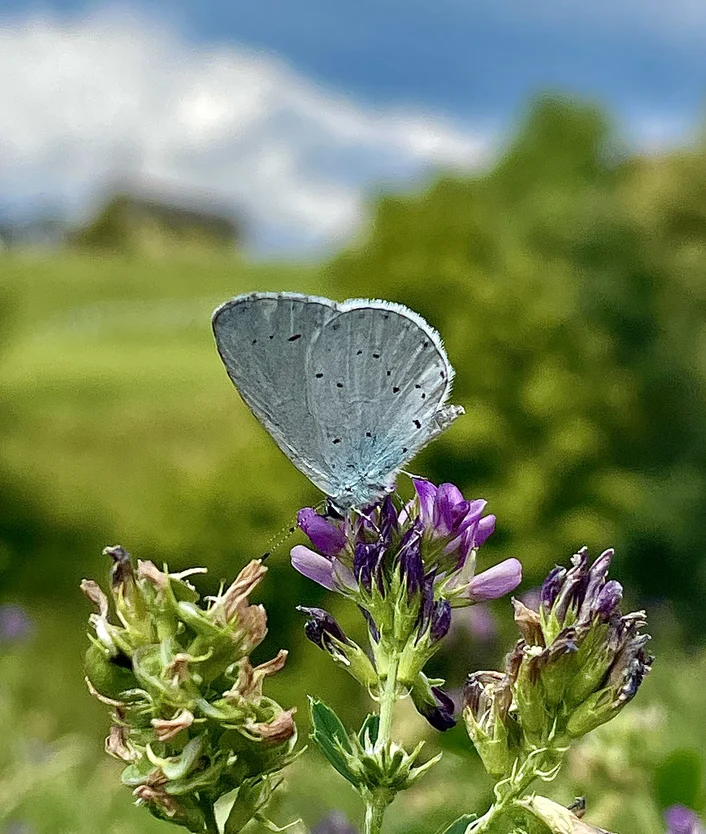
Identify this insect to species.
Celastrina argiolus
